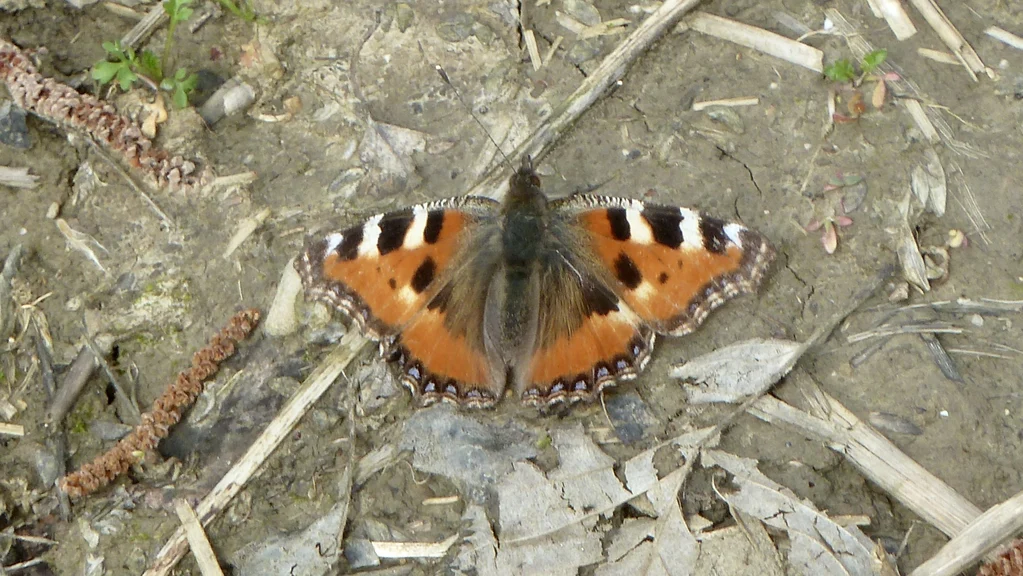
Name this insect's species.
Aglais urticae
